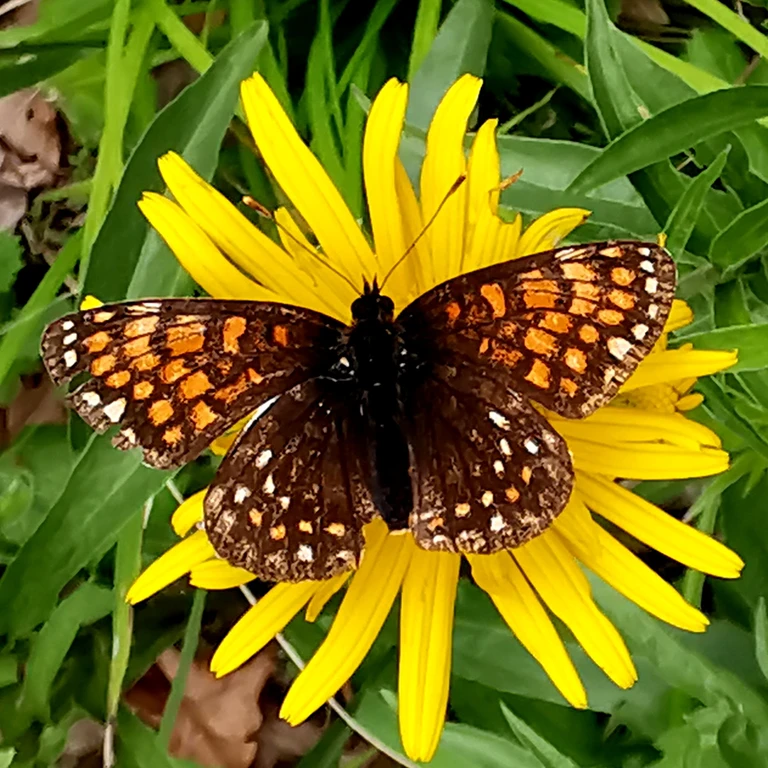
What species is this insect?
Melitaea diamina
